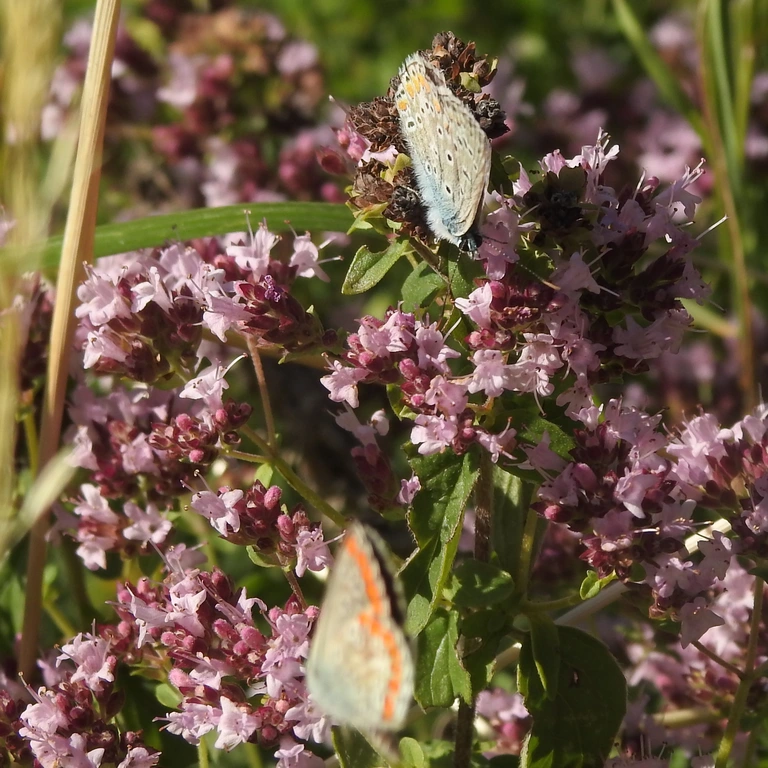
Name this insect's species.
Polyommatus icarus
